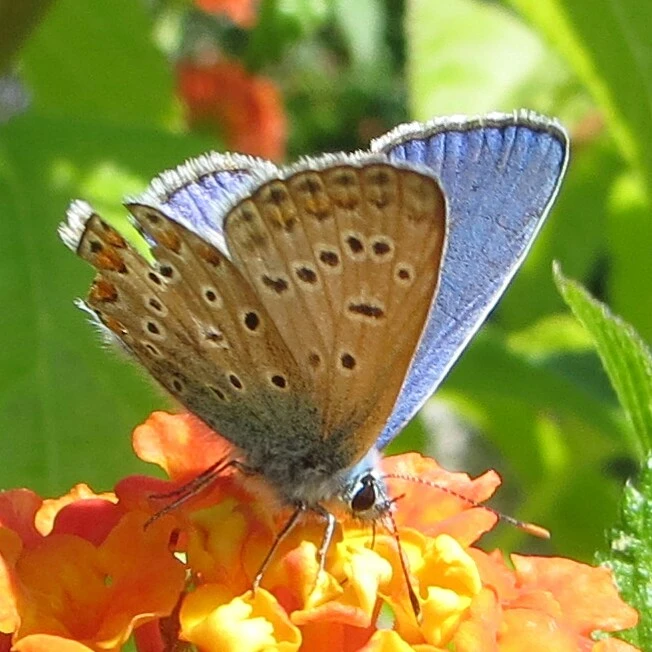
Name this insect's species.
Polyommatus icarus
